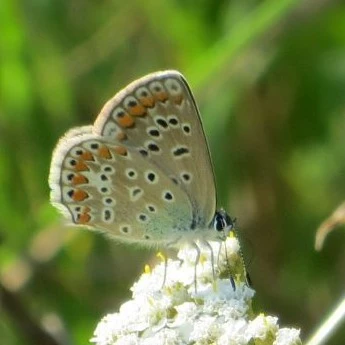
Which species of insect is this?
Polyommatus icarus
